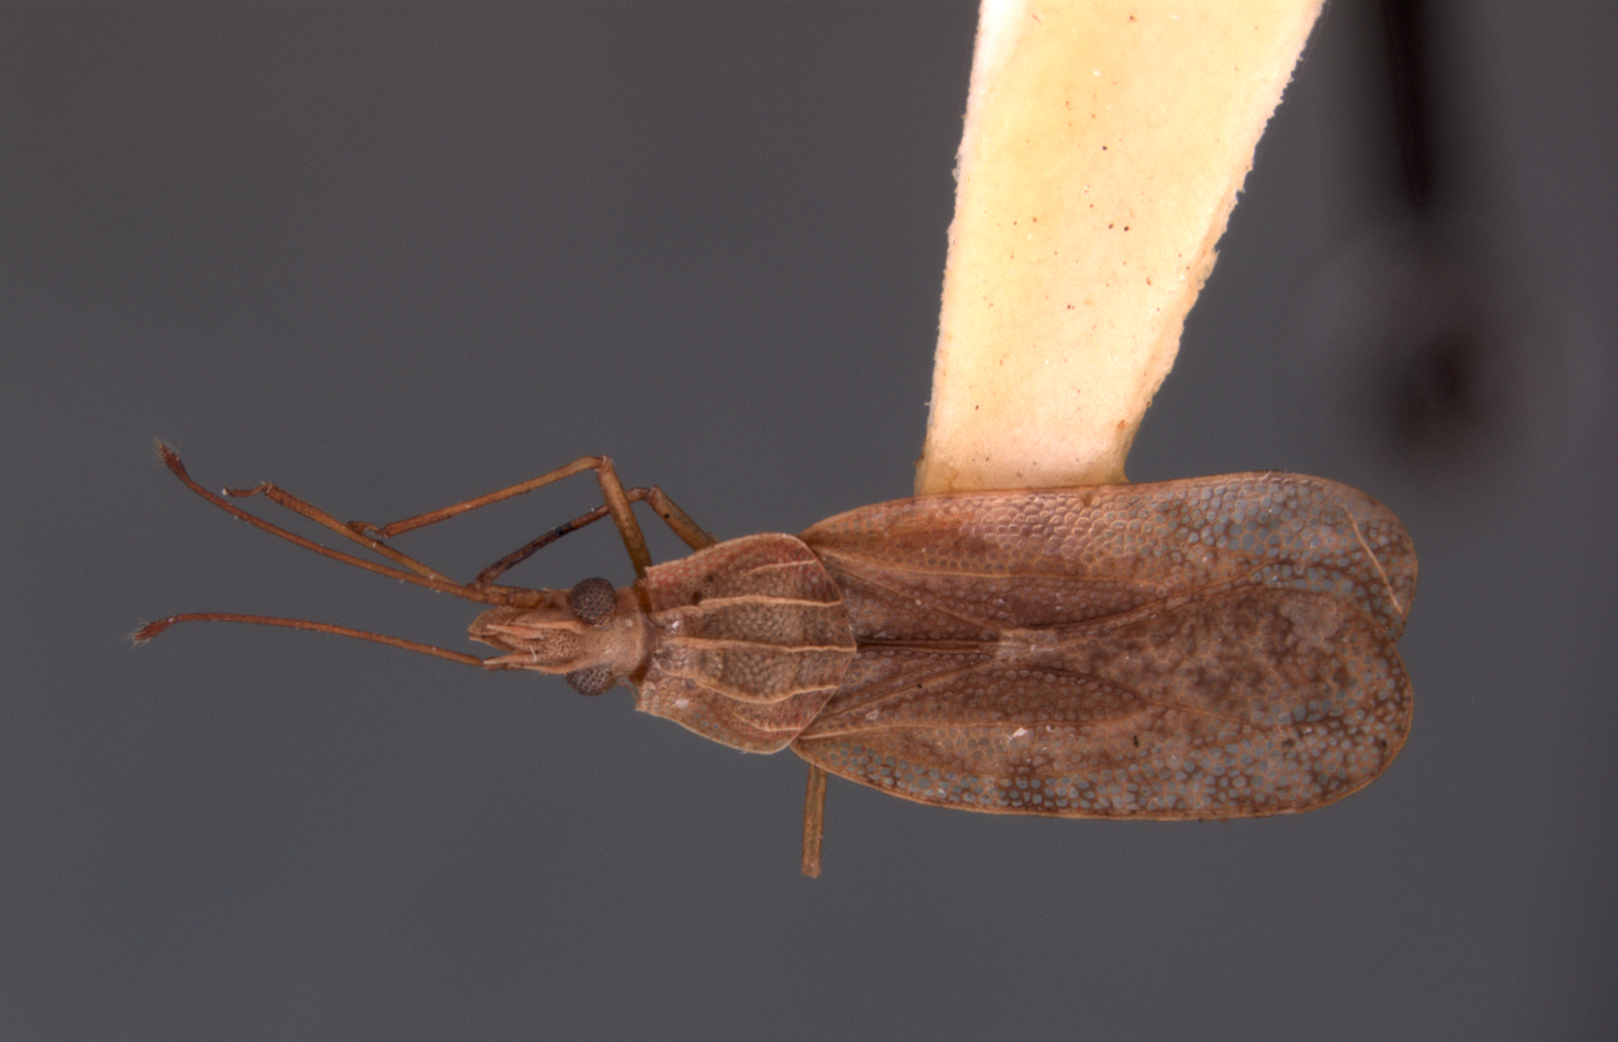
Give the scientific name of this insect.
Cantacader japanicus
